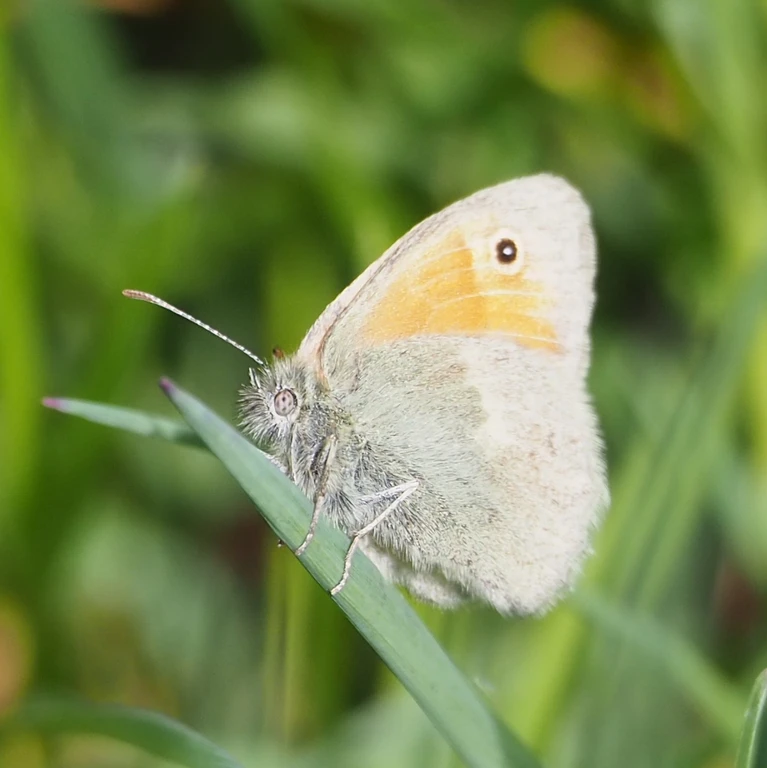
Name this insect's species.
Coenonympha pamphilus
